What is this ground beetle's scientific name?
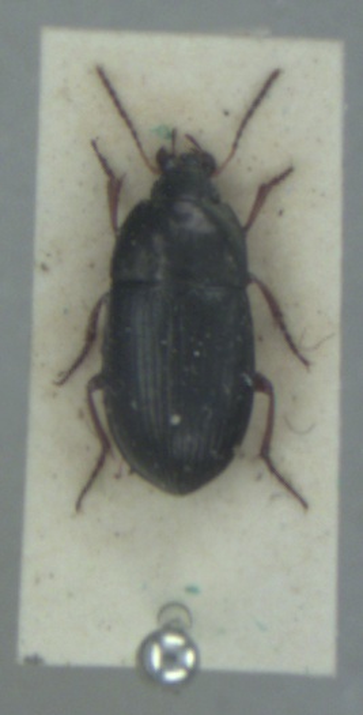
Amara familiaris
